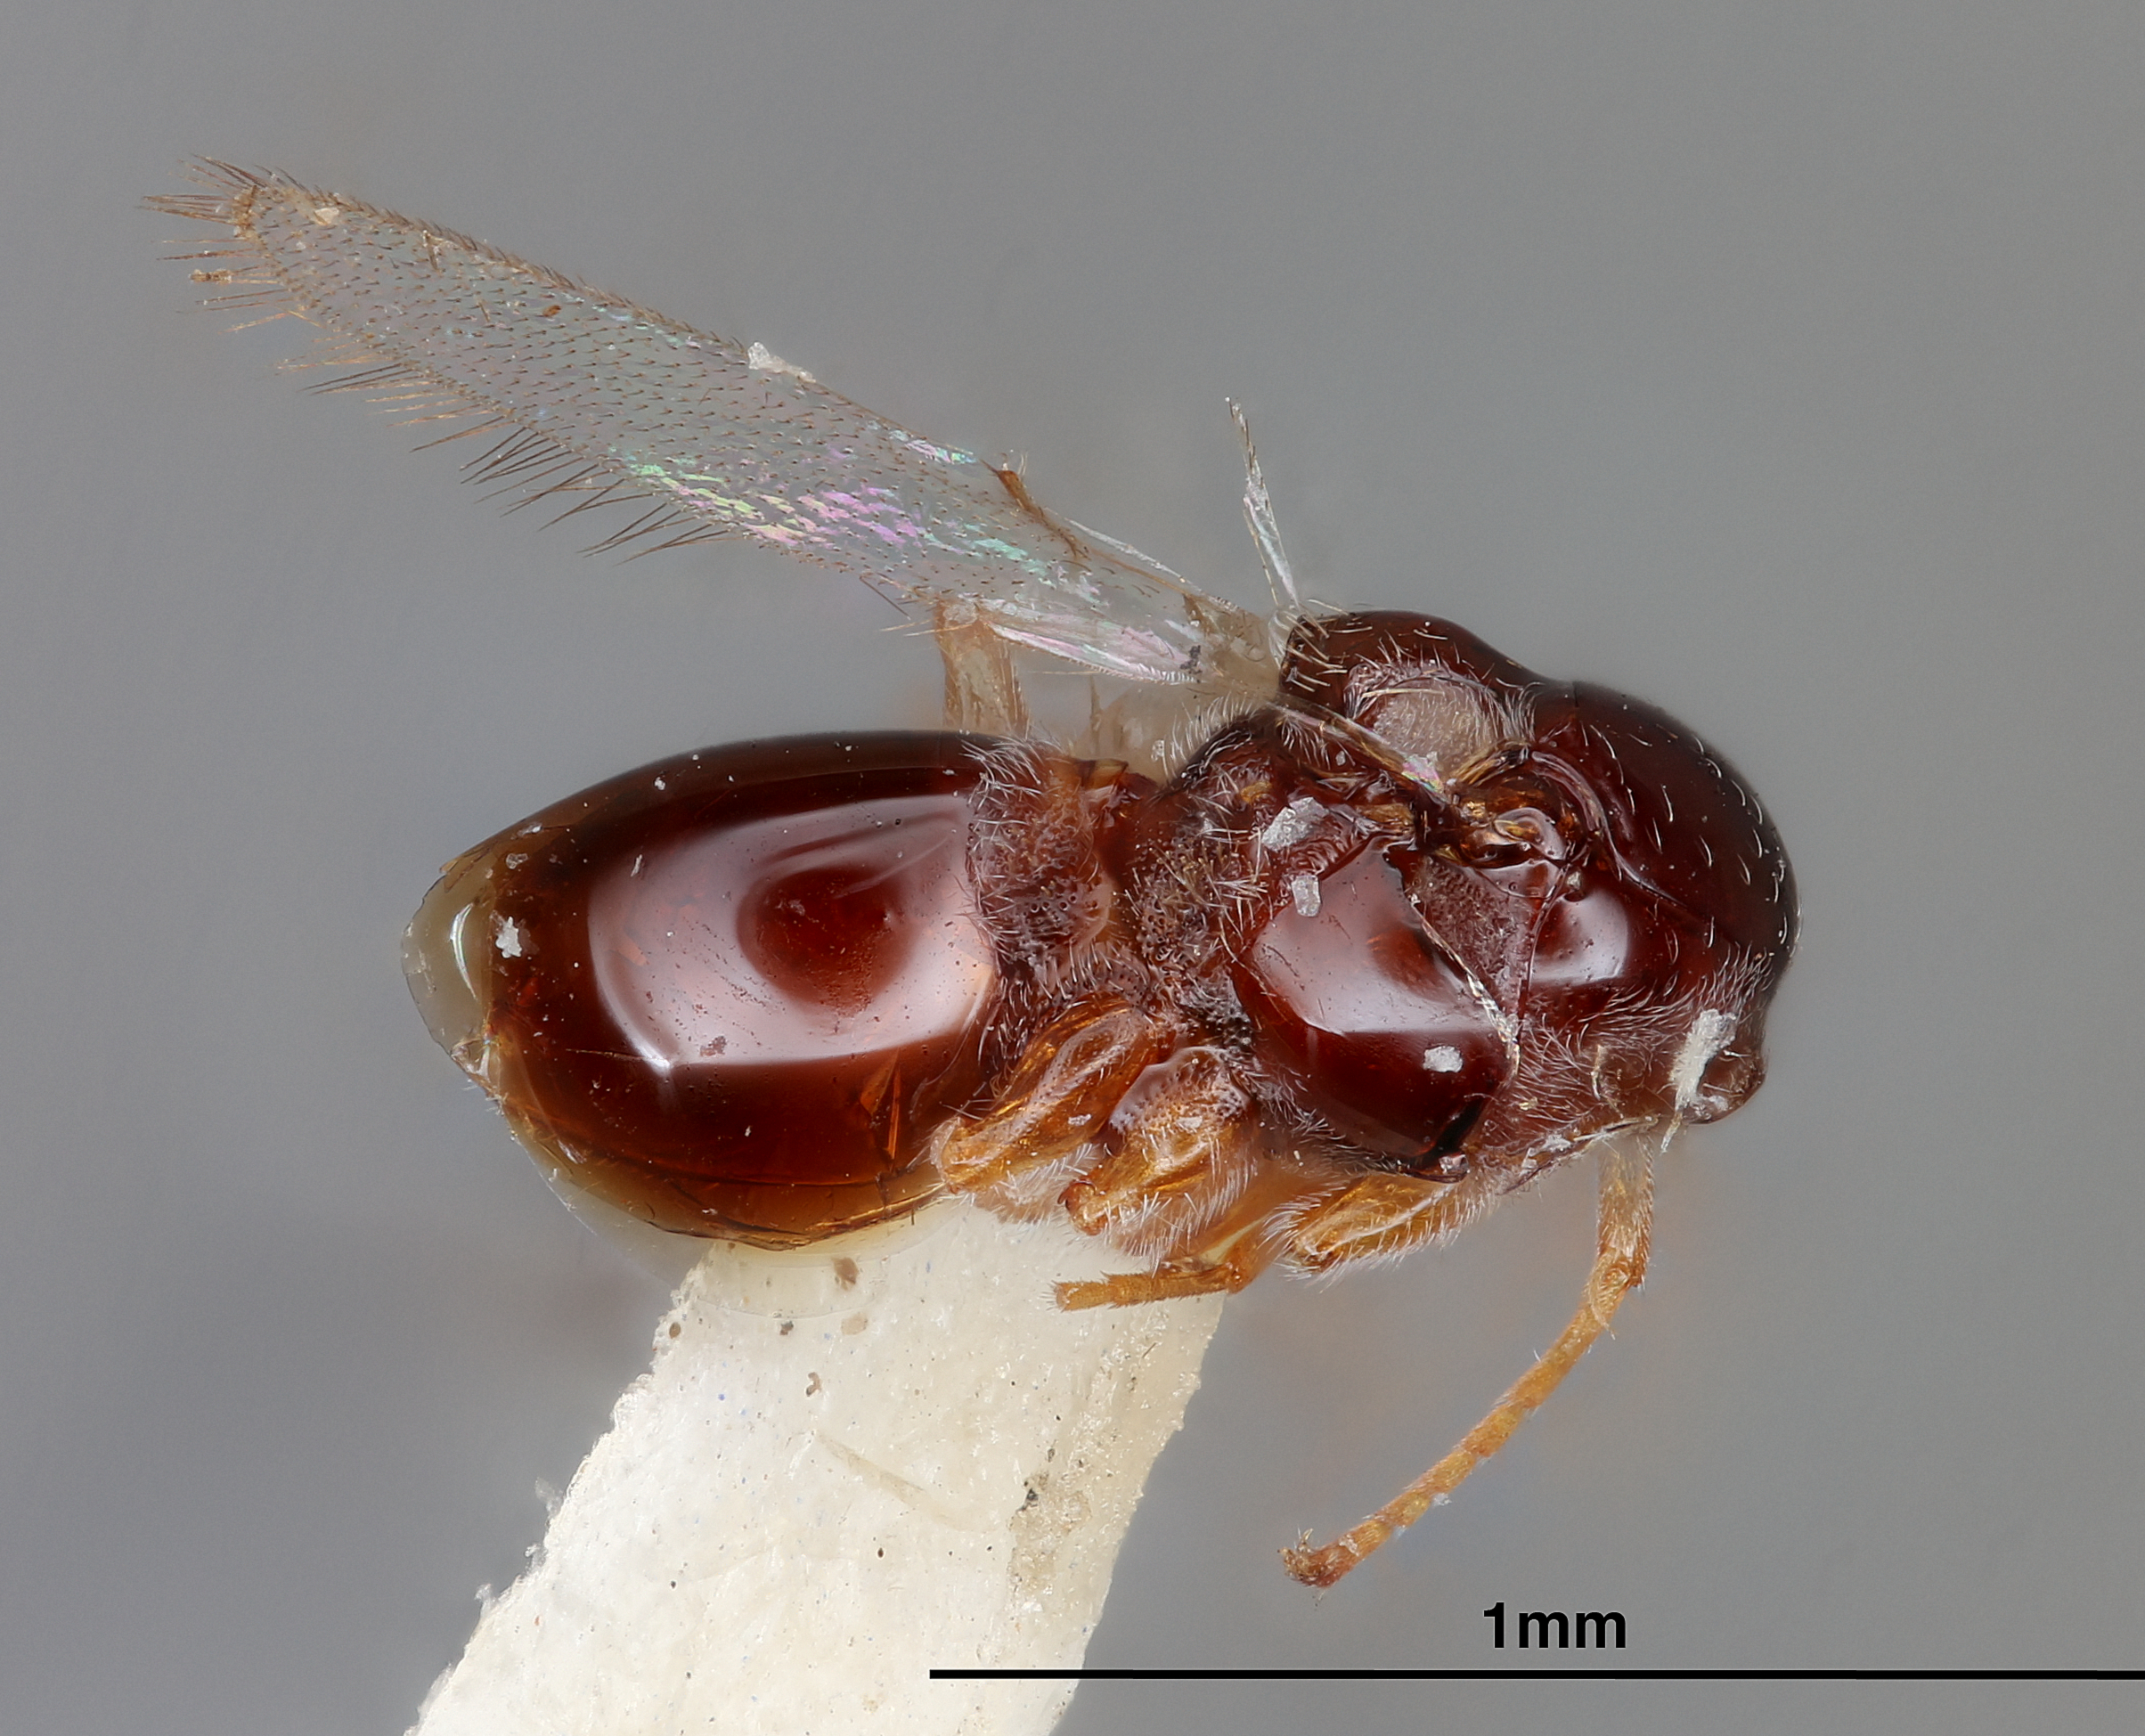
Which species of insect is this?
Dilyta orientalis
